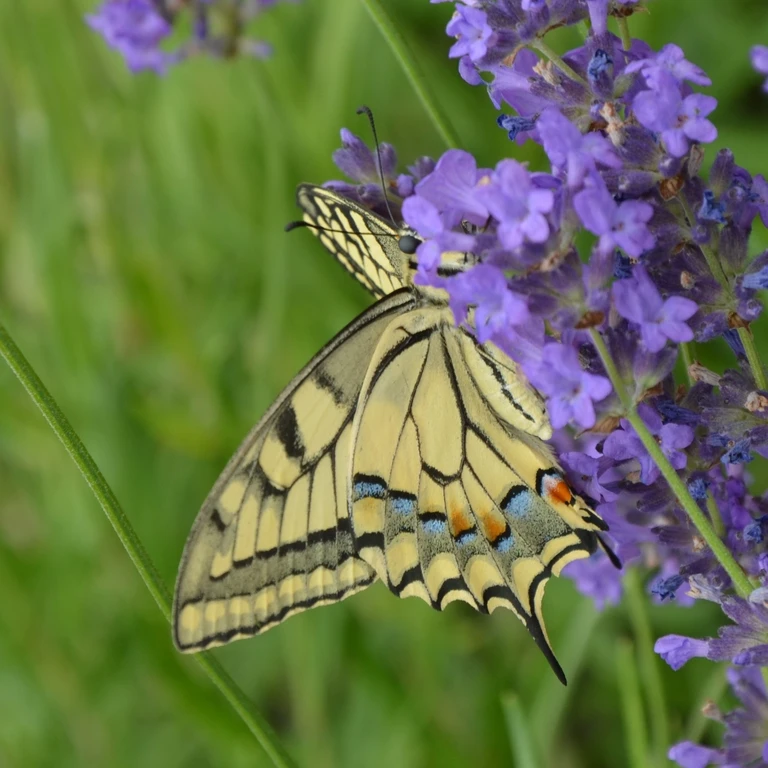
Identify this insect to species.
Papilio machaon
